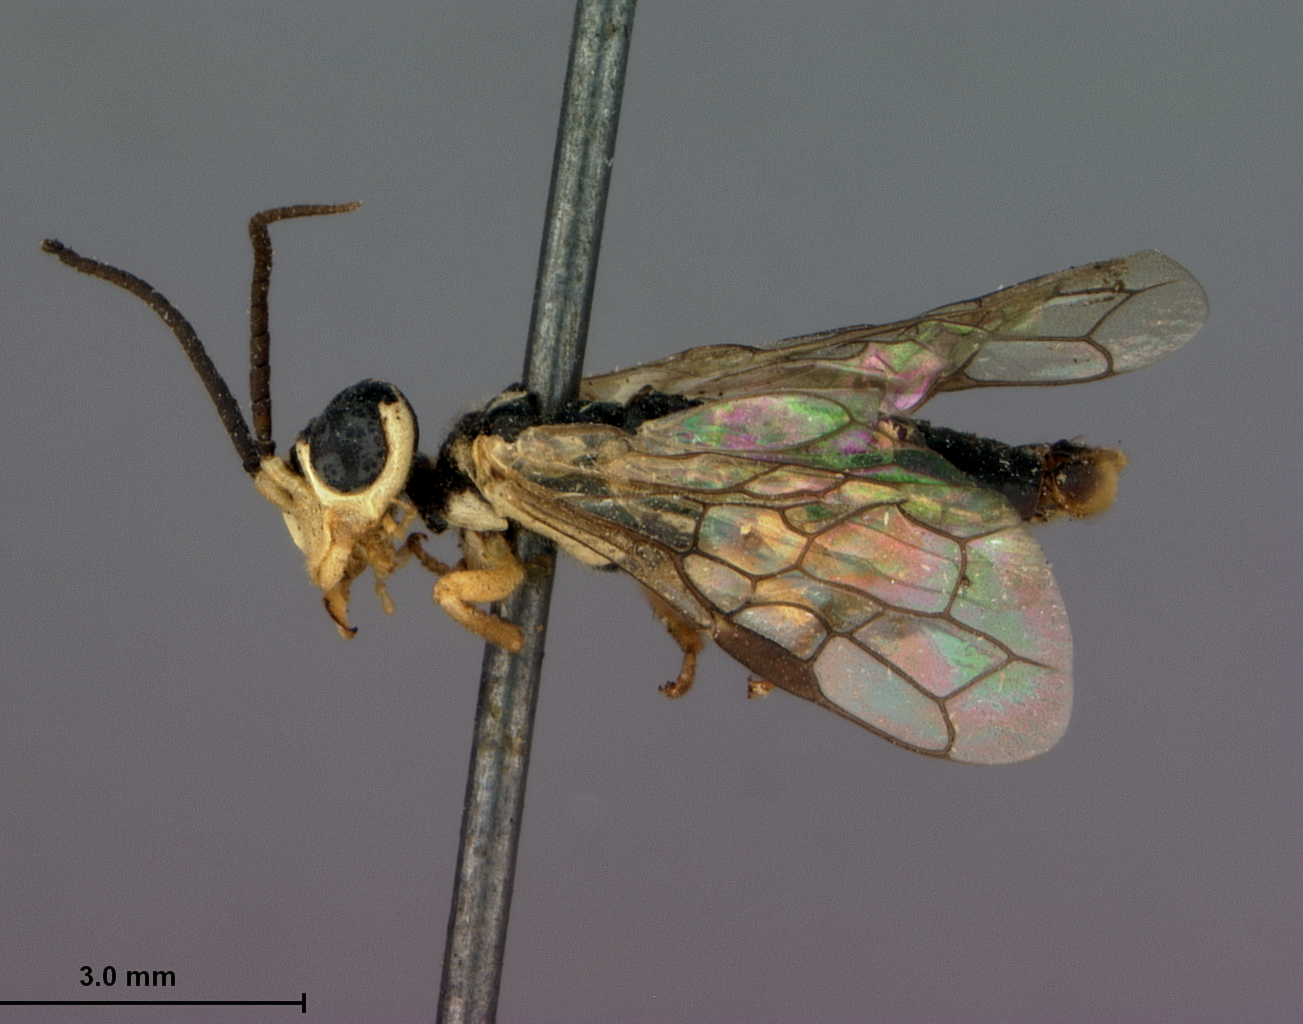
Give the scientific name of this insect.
Pamphilius subcavifrons
